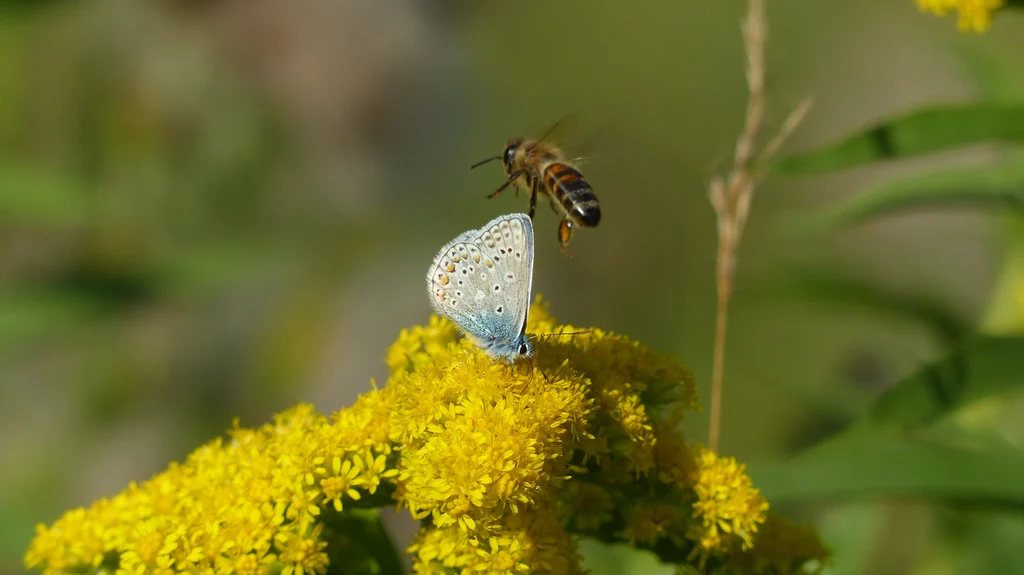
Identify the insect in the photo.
Polyommatus icarus
